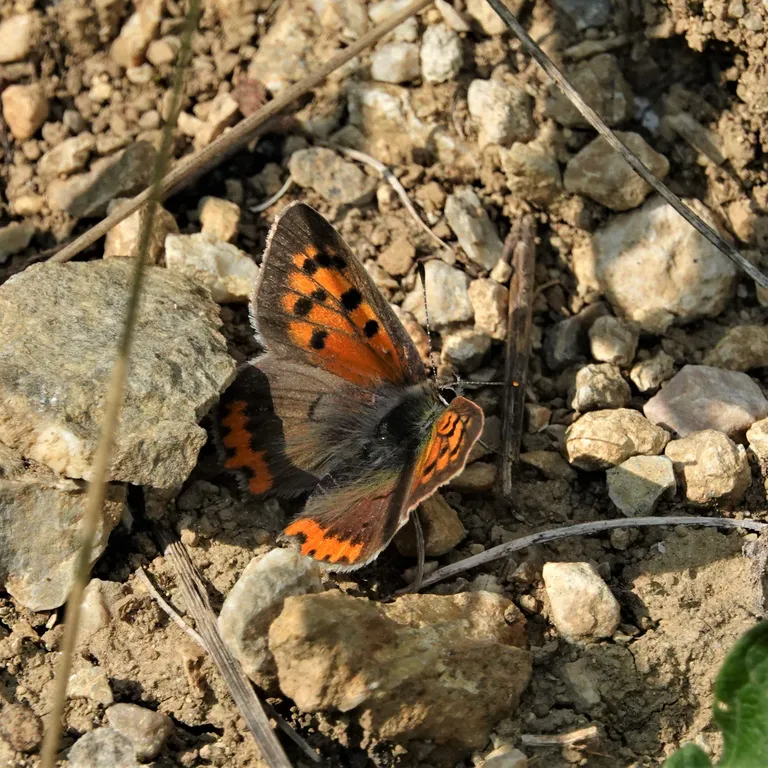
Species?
Lycaena phlaeas
